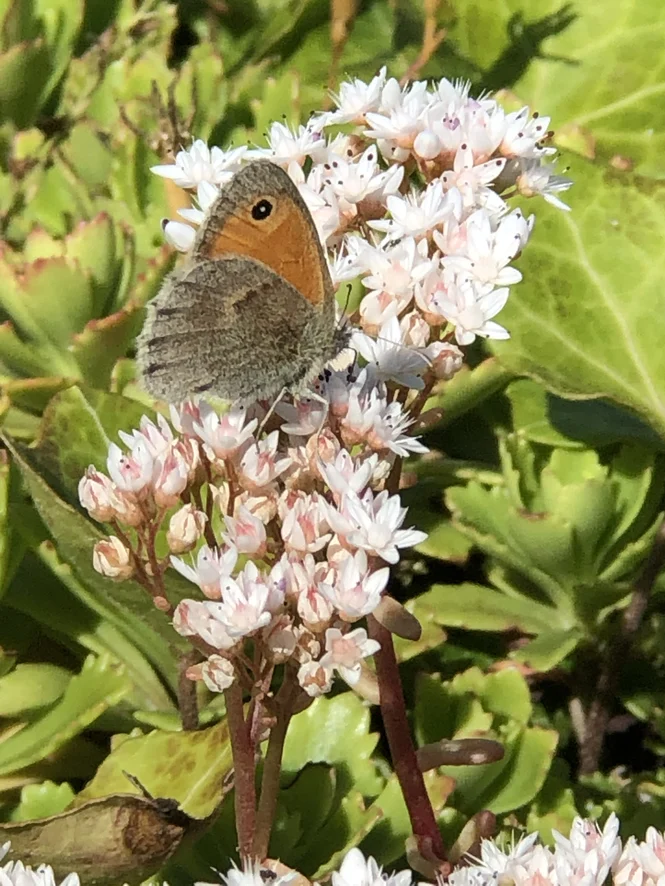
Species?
Coenonympha pamphilus
